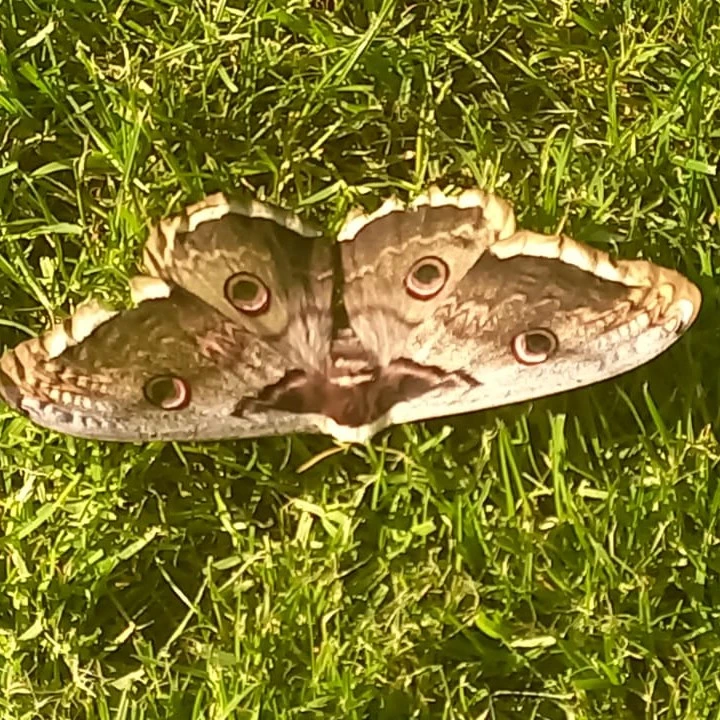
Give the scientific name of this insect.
Saturnia pyri
